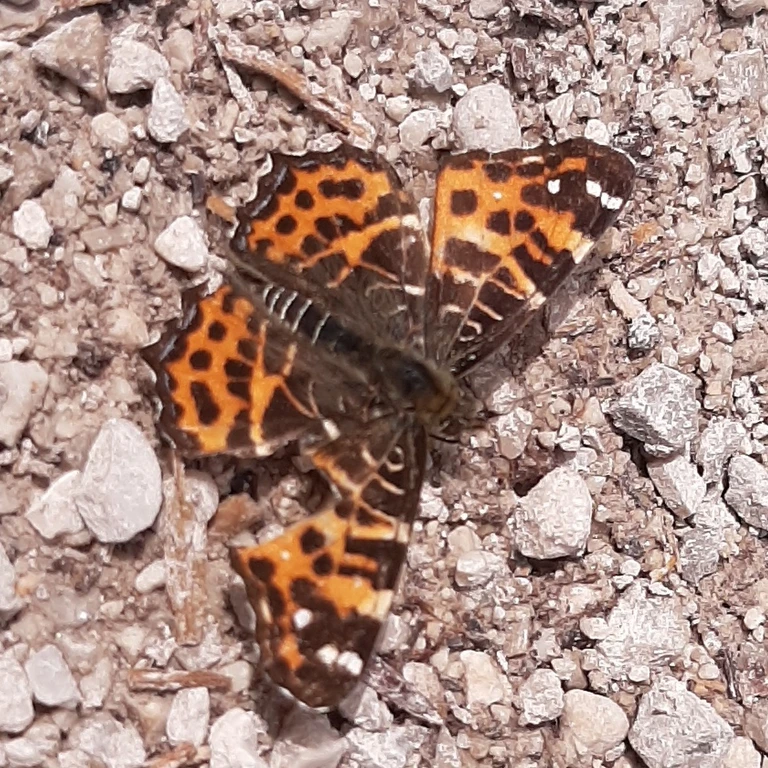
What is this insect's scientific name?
Araschnia levana
